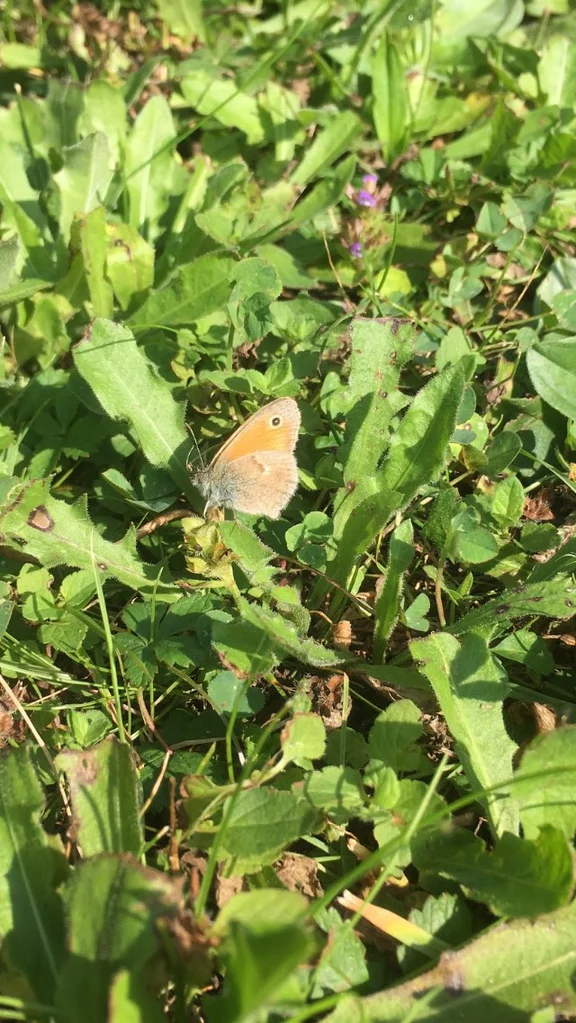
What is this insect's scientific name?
Coenonympha pamphilus
